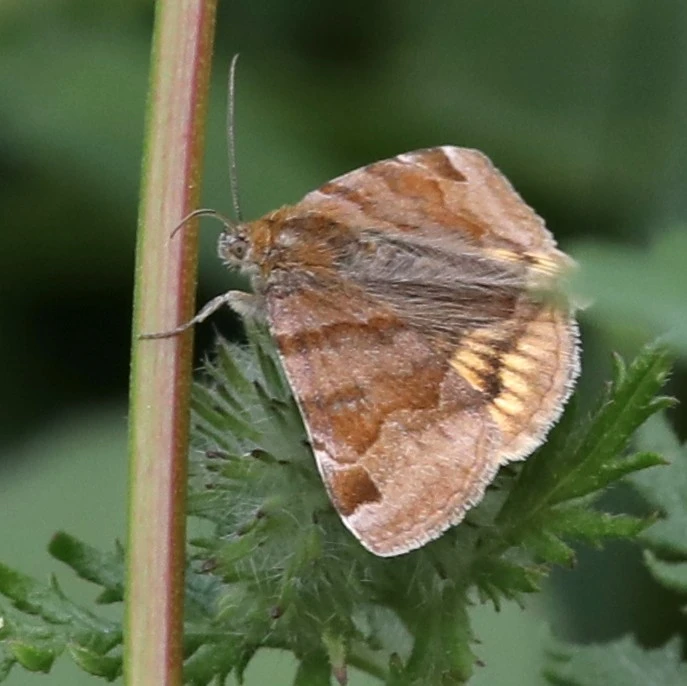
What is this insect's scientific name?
Euclidia glyphica
